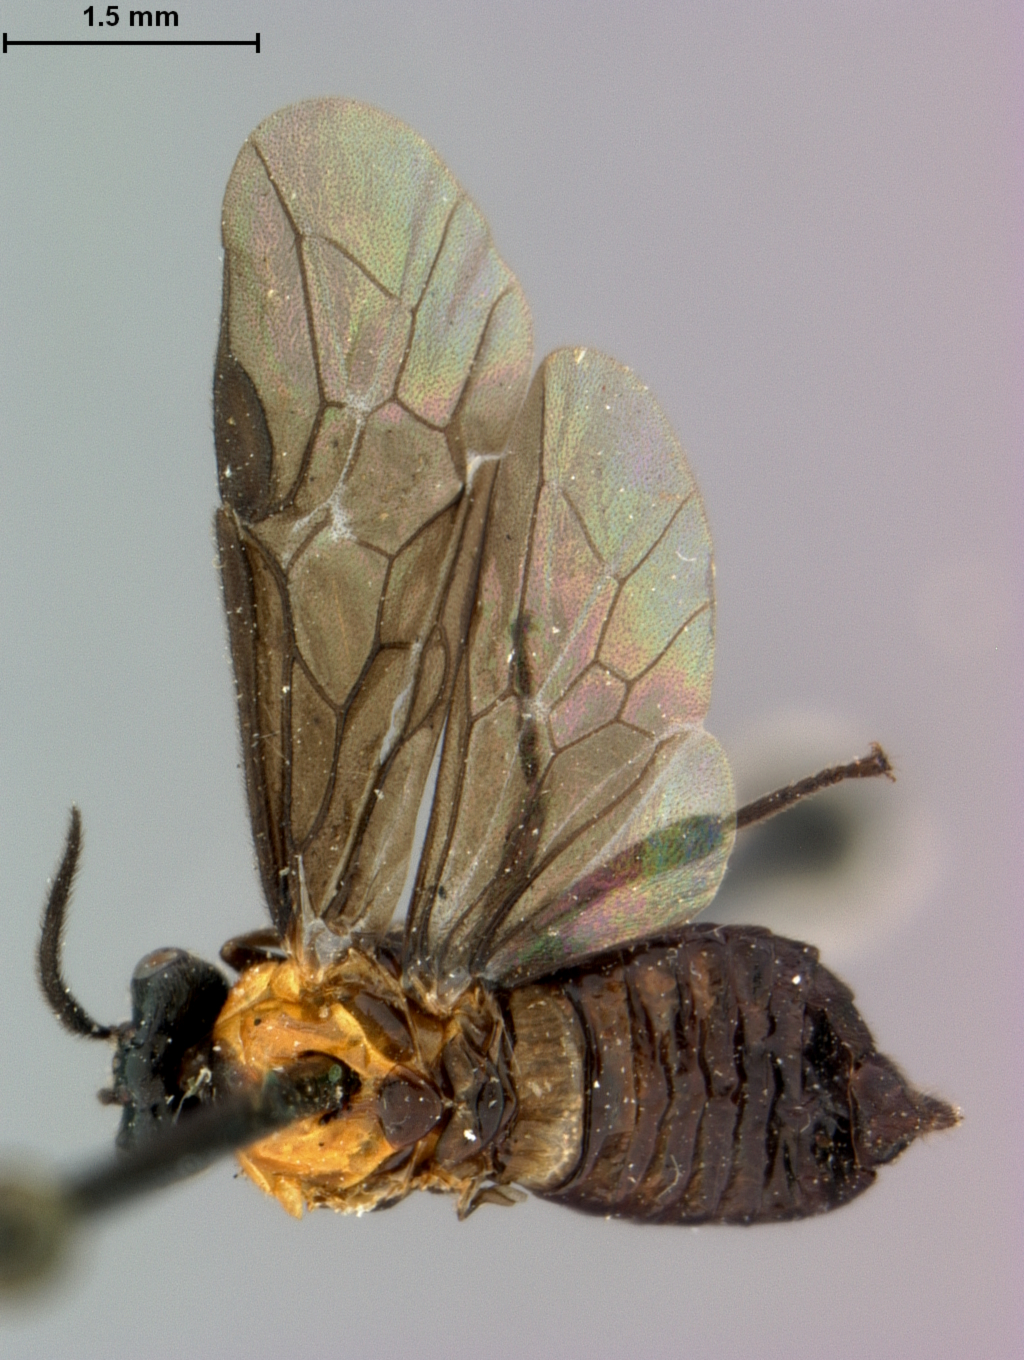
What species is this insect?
Atomacera decepta
